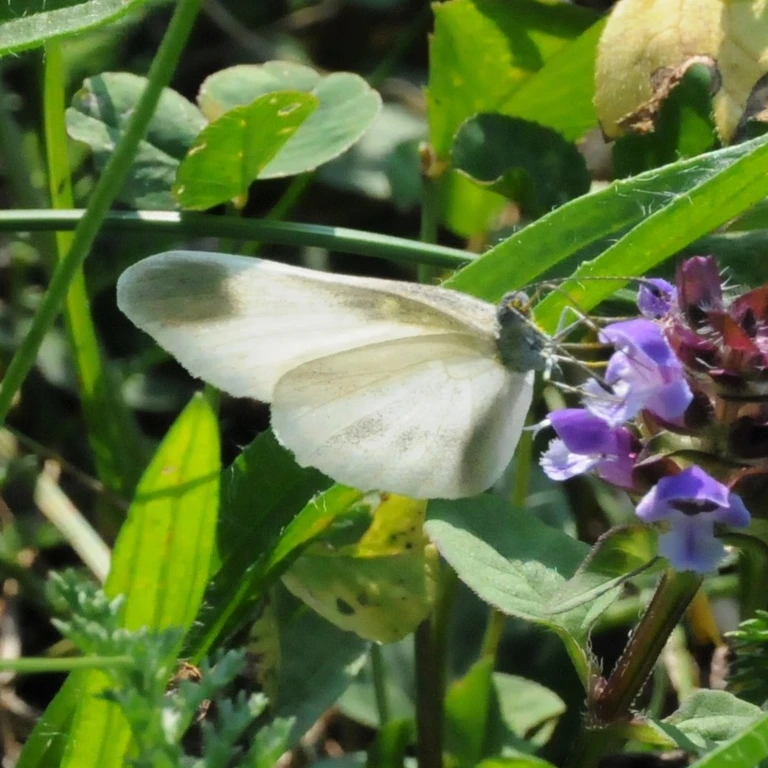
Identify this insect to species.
Leptidea sinapis/juvernica
